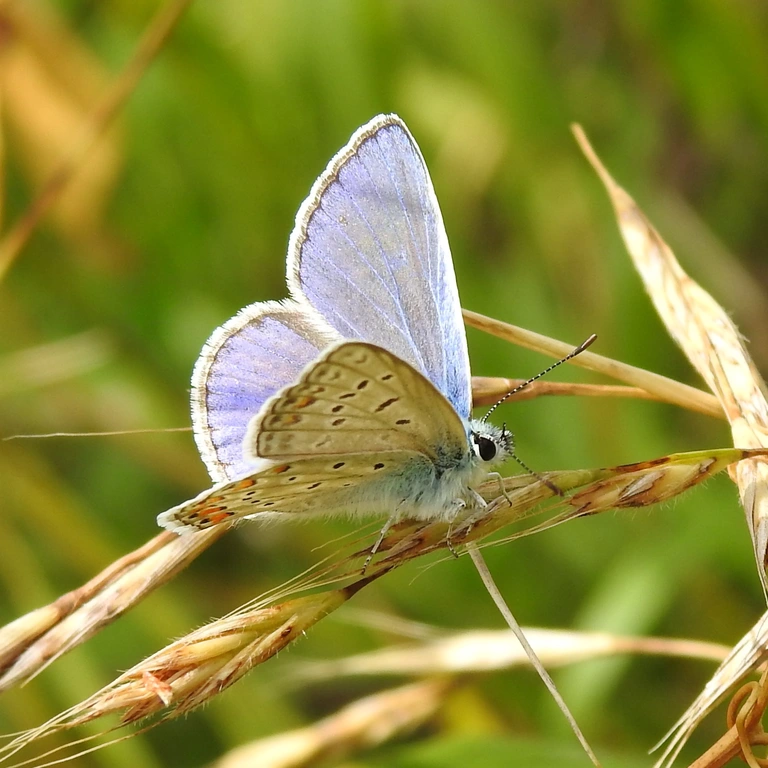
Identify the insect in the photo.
Polyommatus icarus
